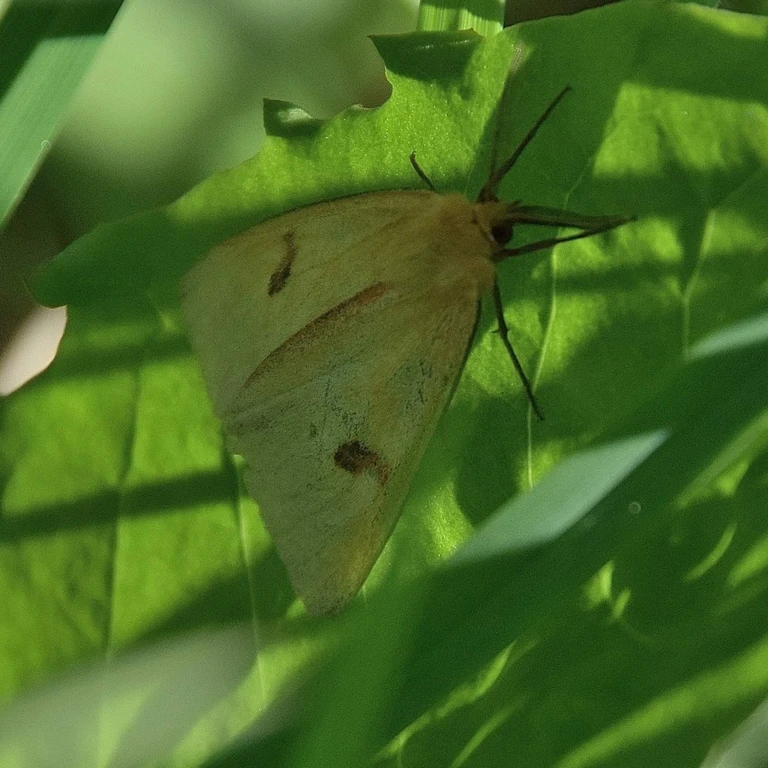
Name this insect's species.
Diacrisia sannio
